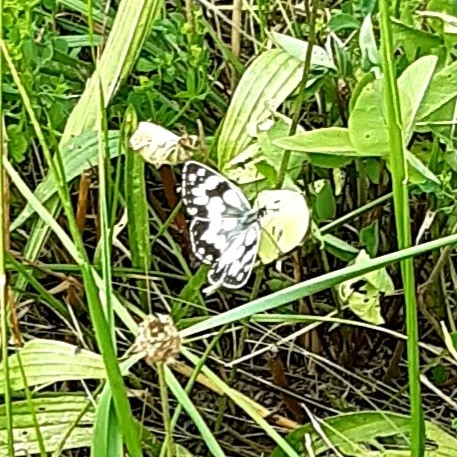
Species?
Melanargia galathea
